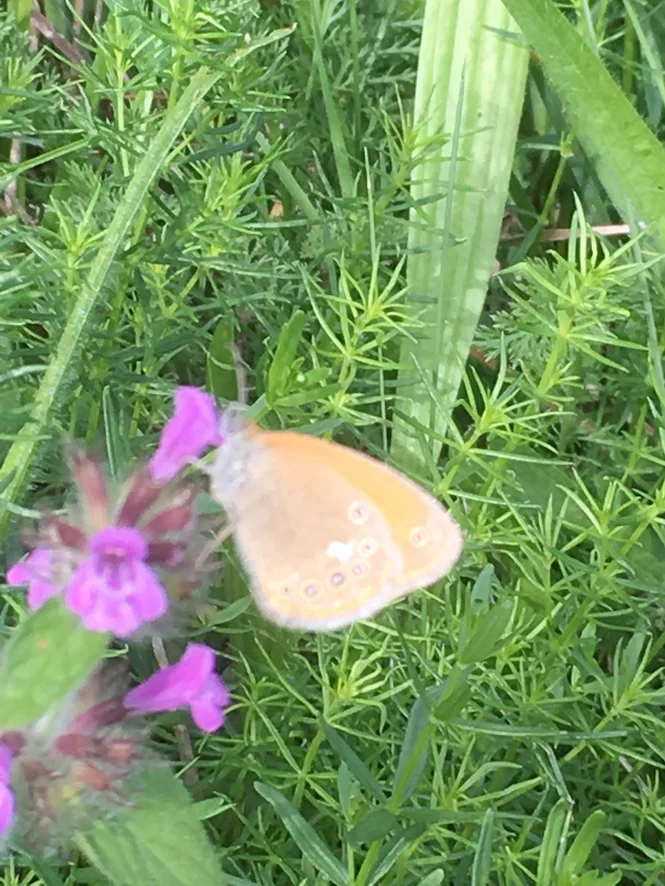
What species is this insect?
Coenonympha glycerion (also Coenonympha iphis)
